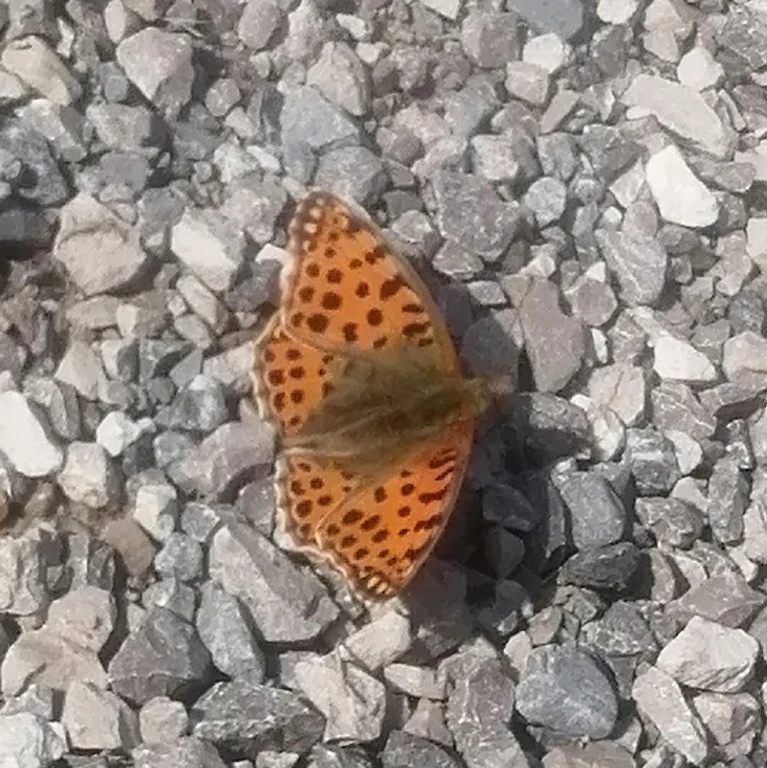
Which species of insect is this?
Issoria lathonia
